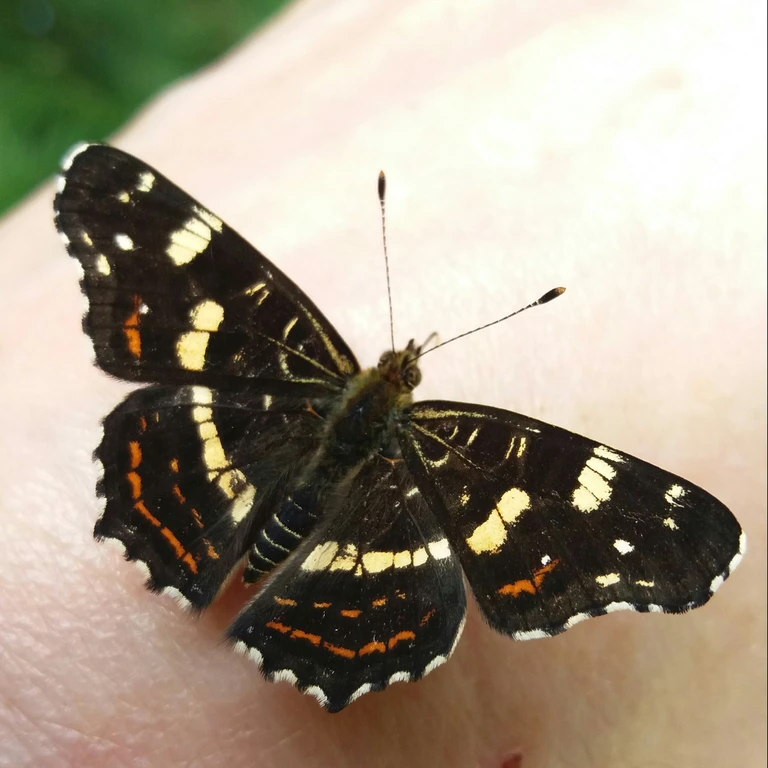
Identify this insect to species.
Araschnia levana
